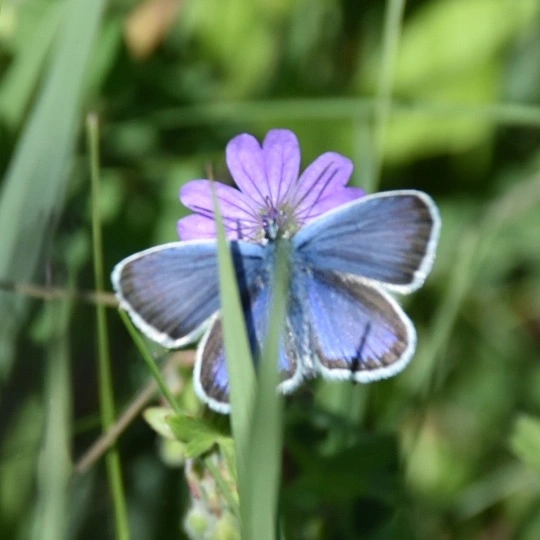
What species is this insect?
Plebejus argus
